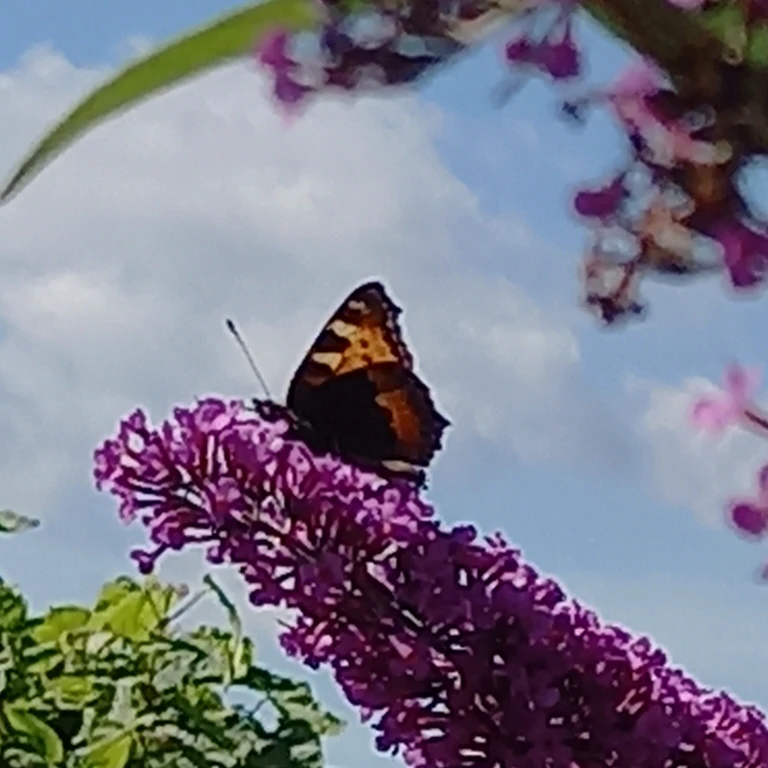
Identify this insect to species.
Aglais urticae
